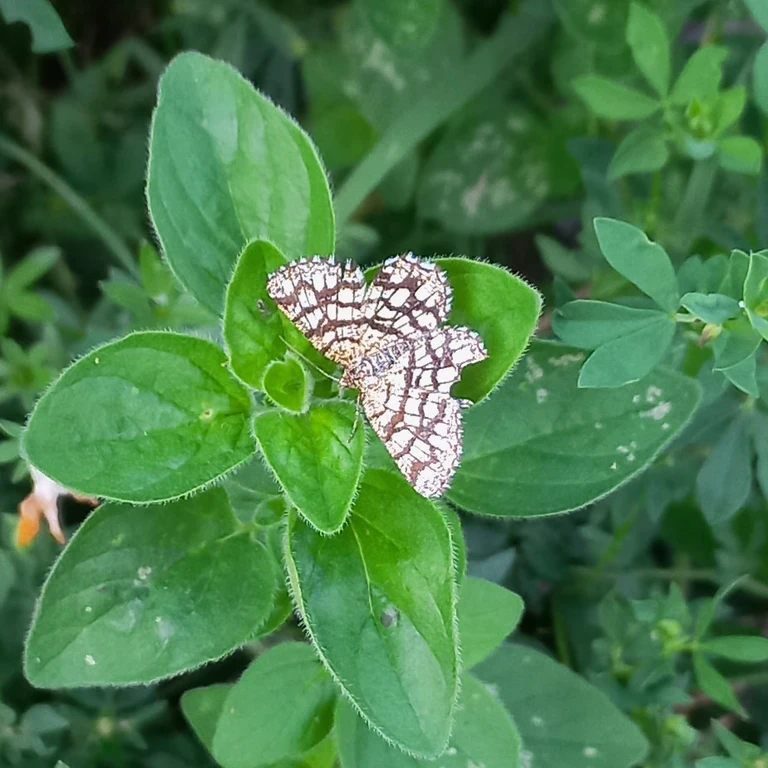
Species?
Chiasmia clathrata
